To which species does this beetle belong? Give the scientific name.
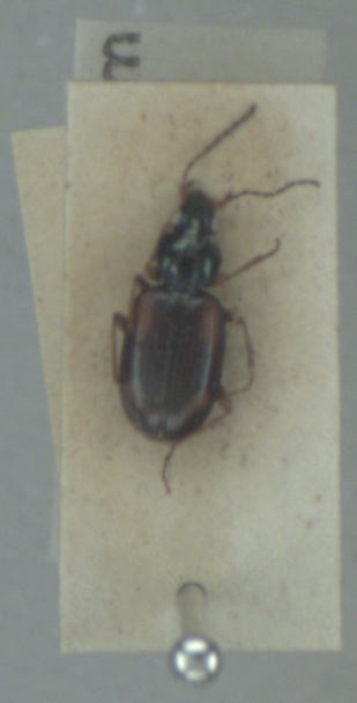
Bembidion tetracolum
